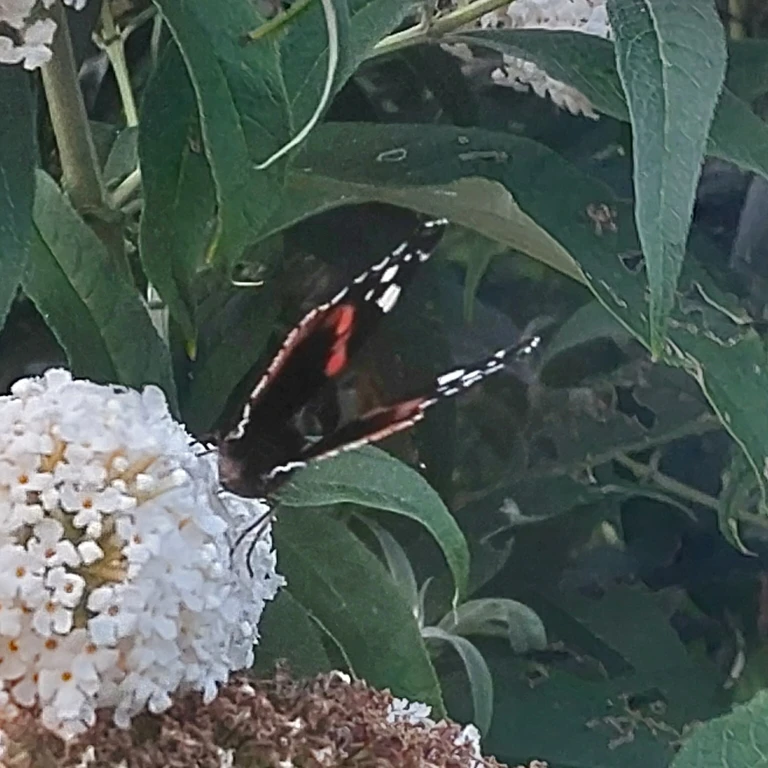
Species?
Vanessa atalanta
